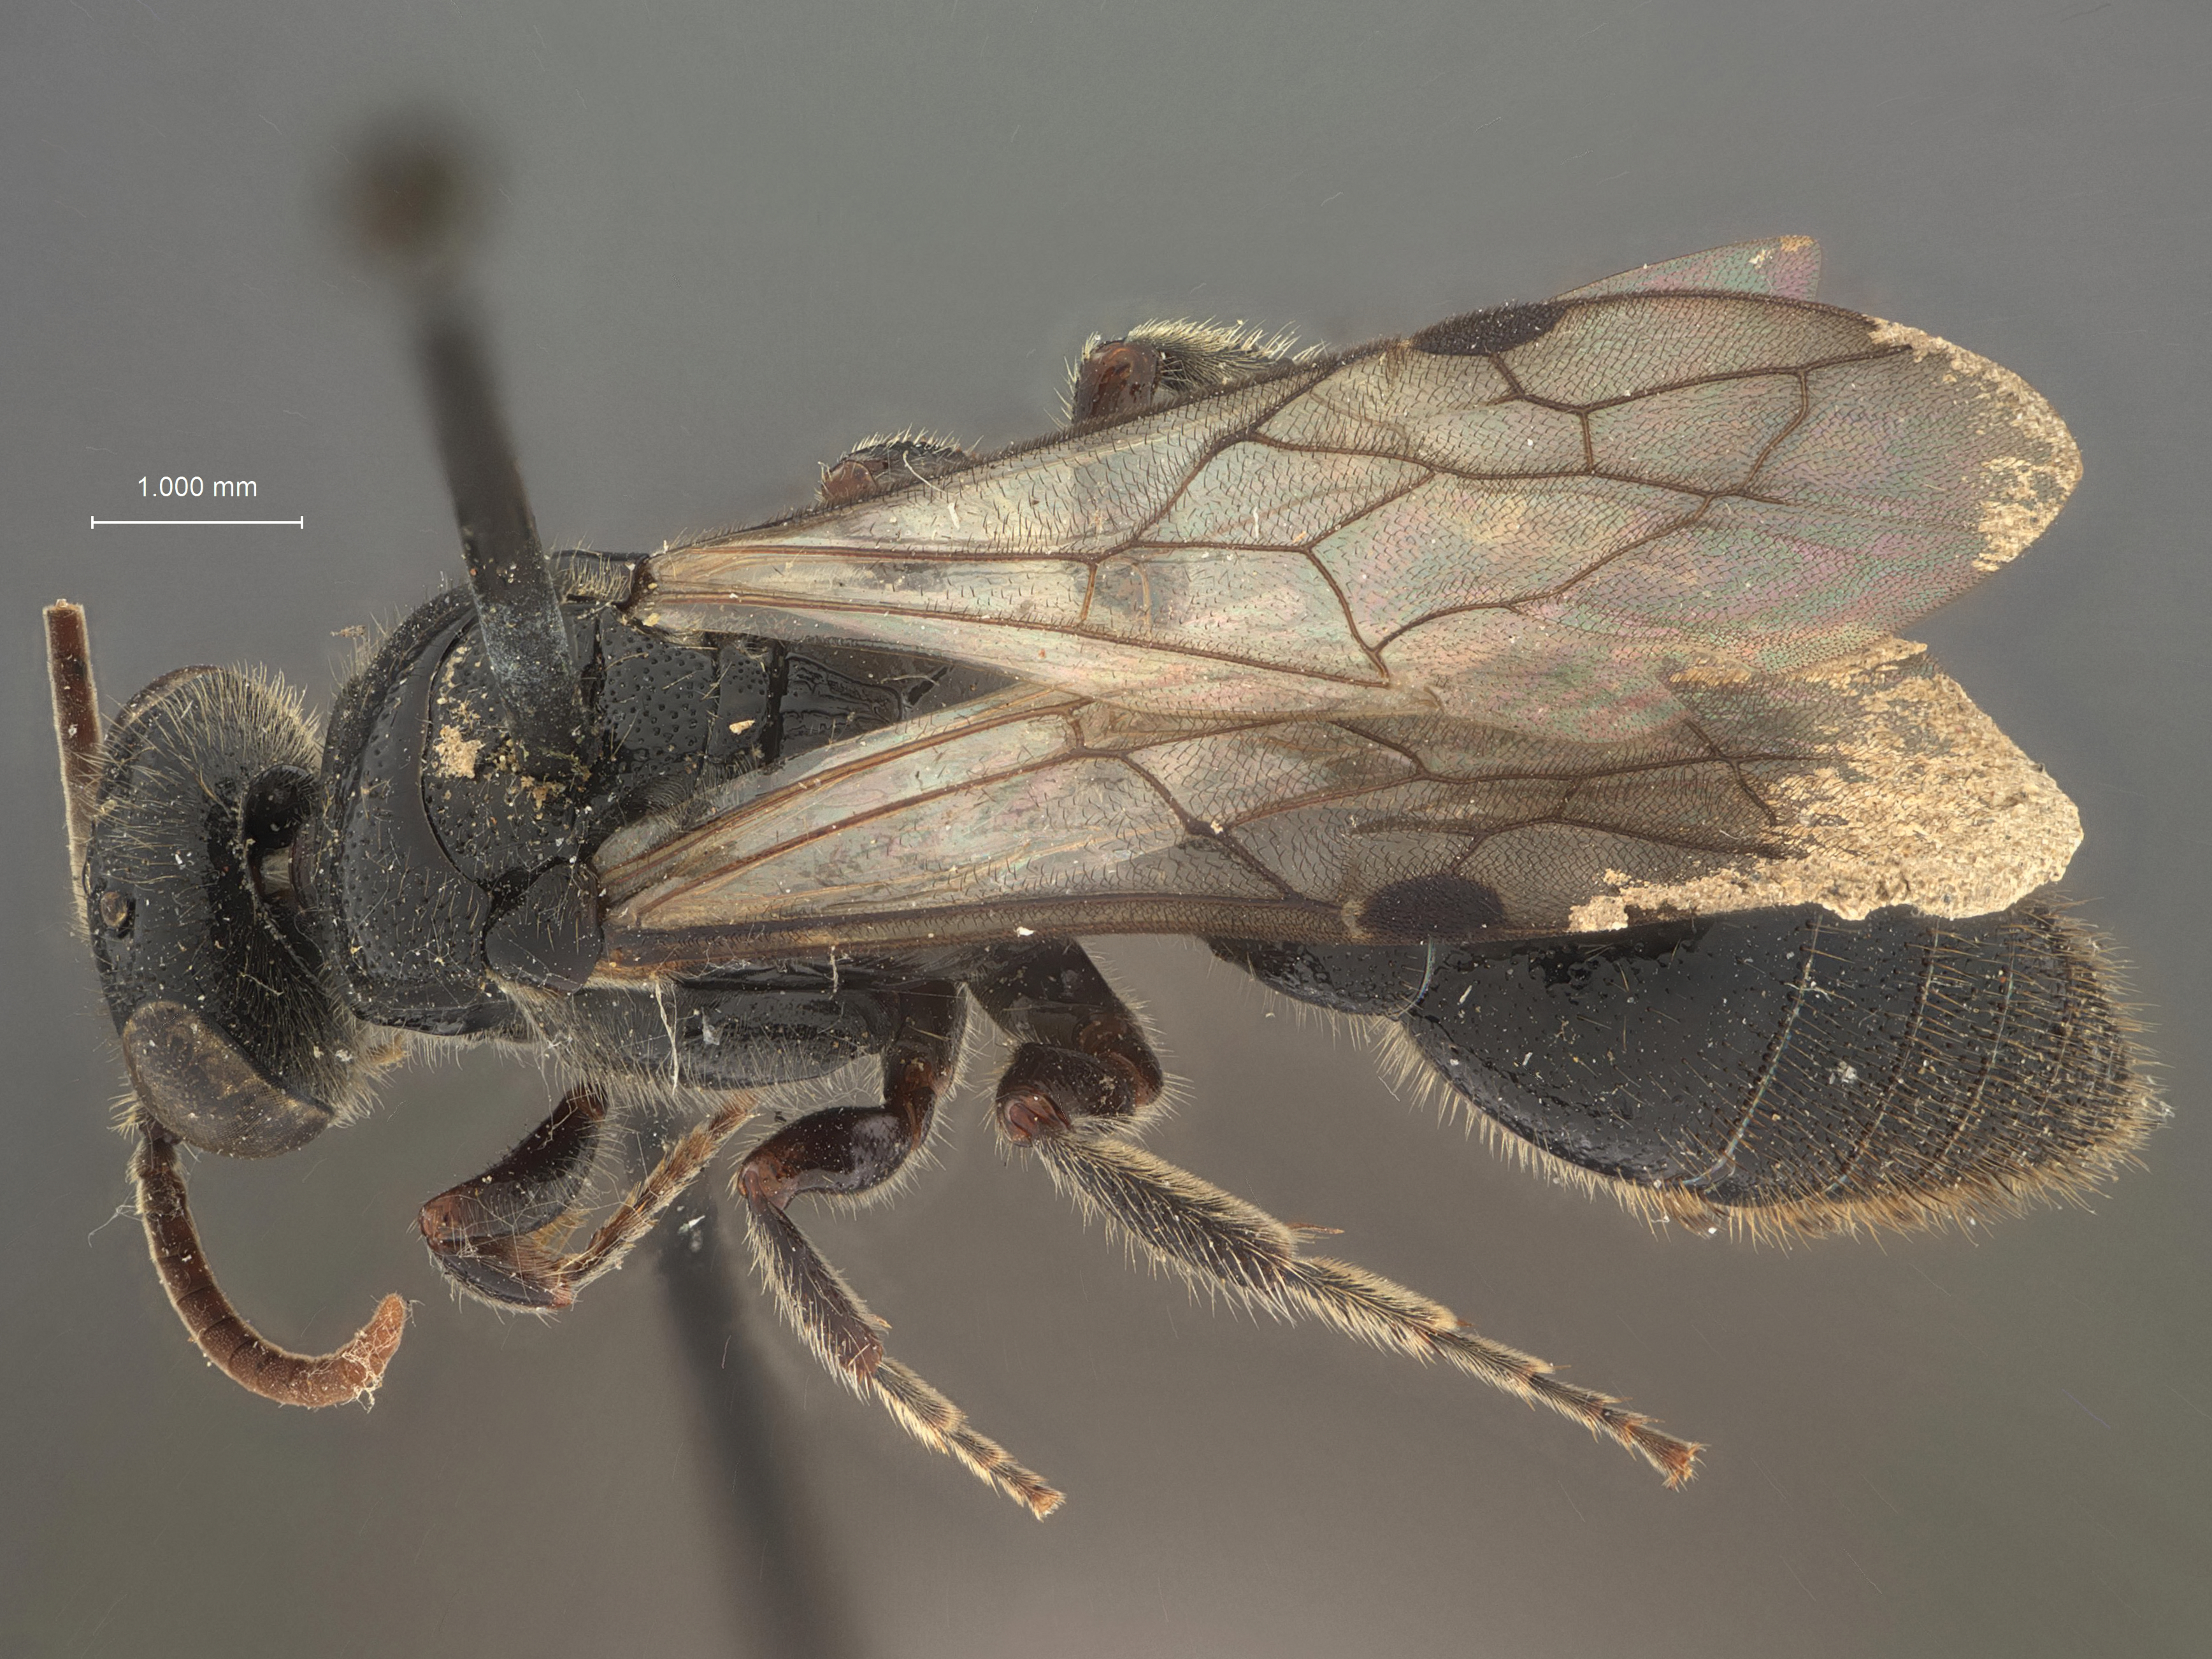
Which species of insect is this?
Tiphia cilicincta
